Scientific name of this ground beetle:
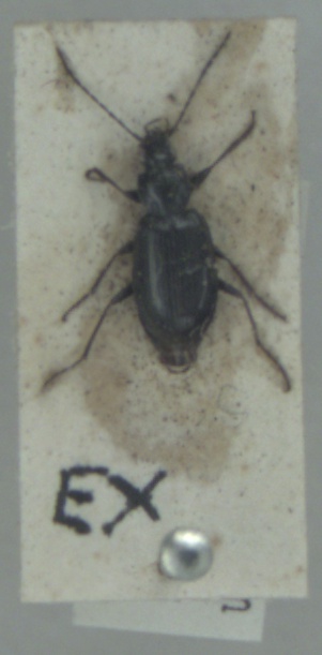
Agonum gracile
